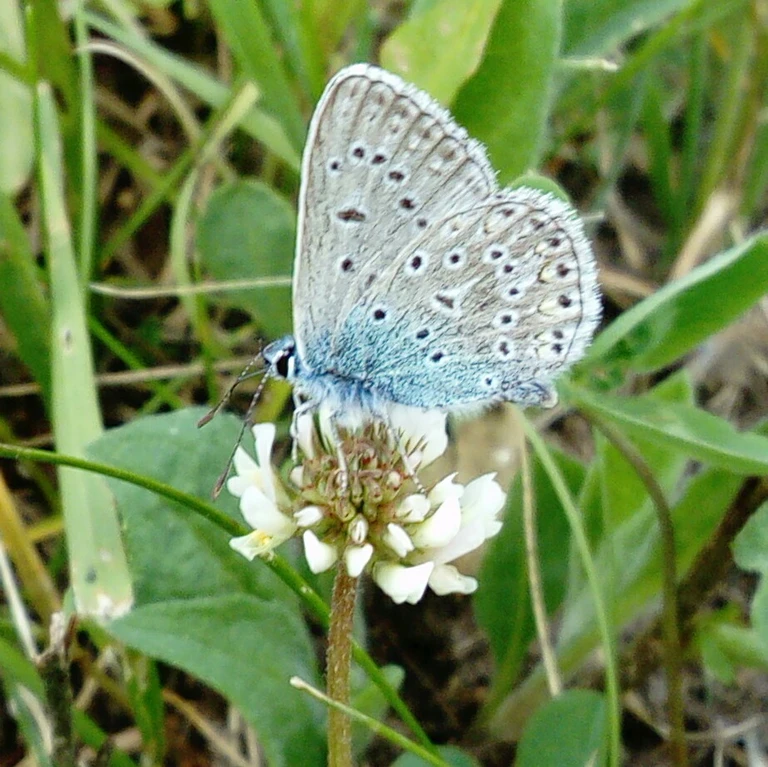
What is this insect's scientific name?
Polyommatus icarus
